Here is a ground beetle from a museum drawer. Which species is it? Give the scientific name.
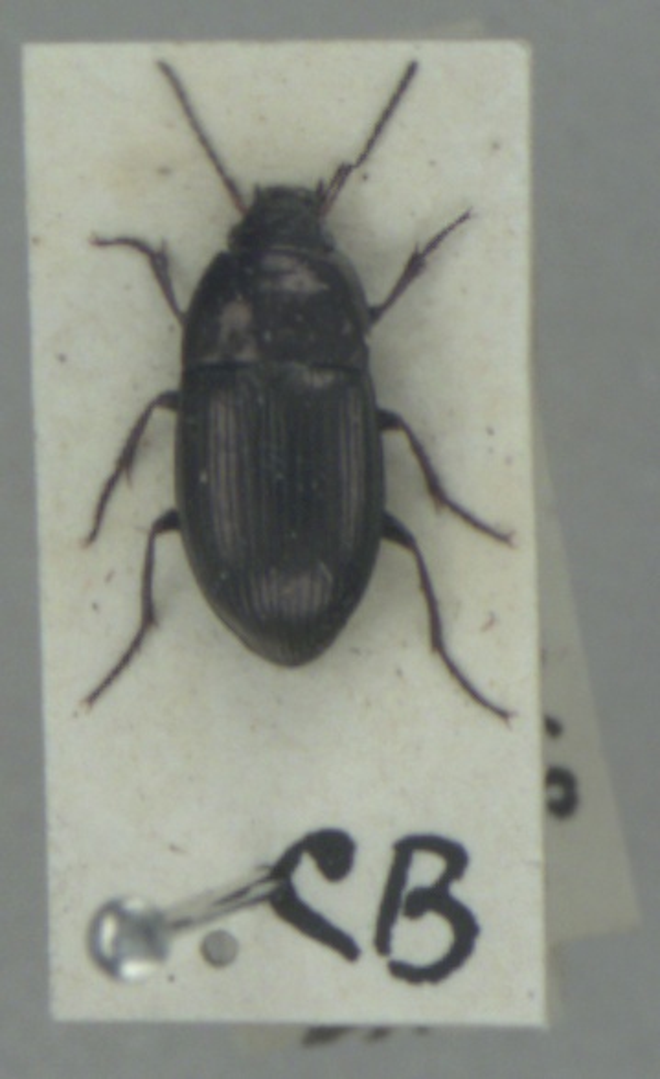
Amara communis
